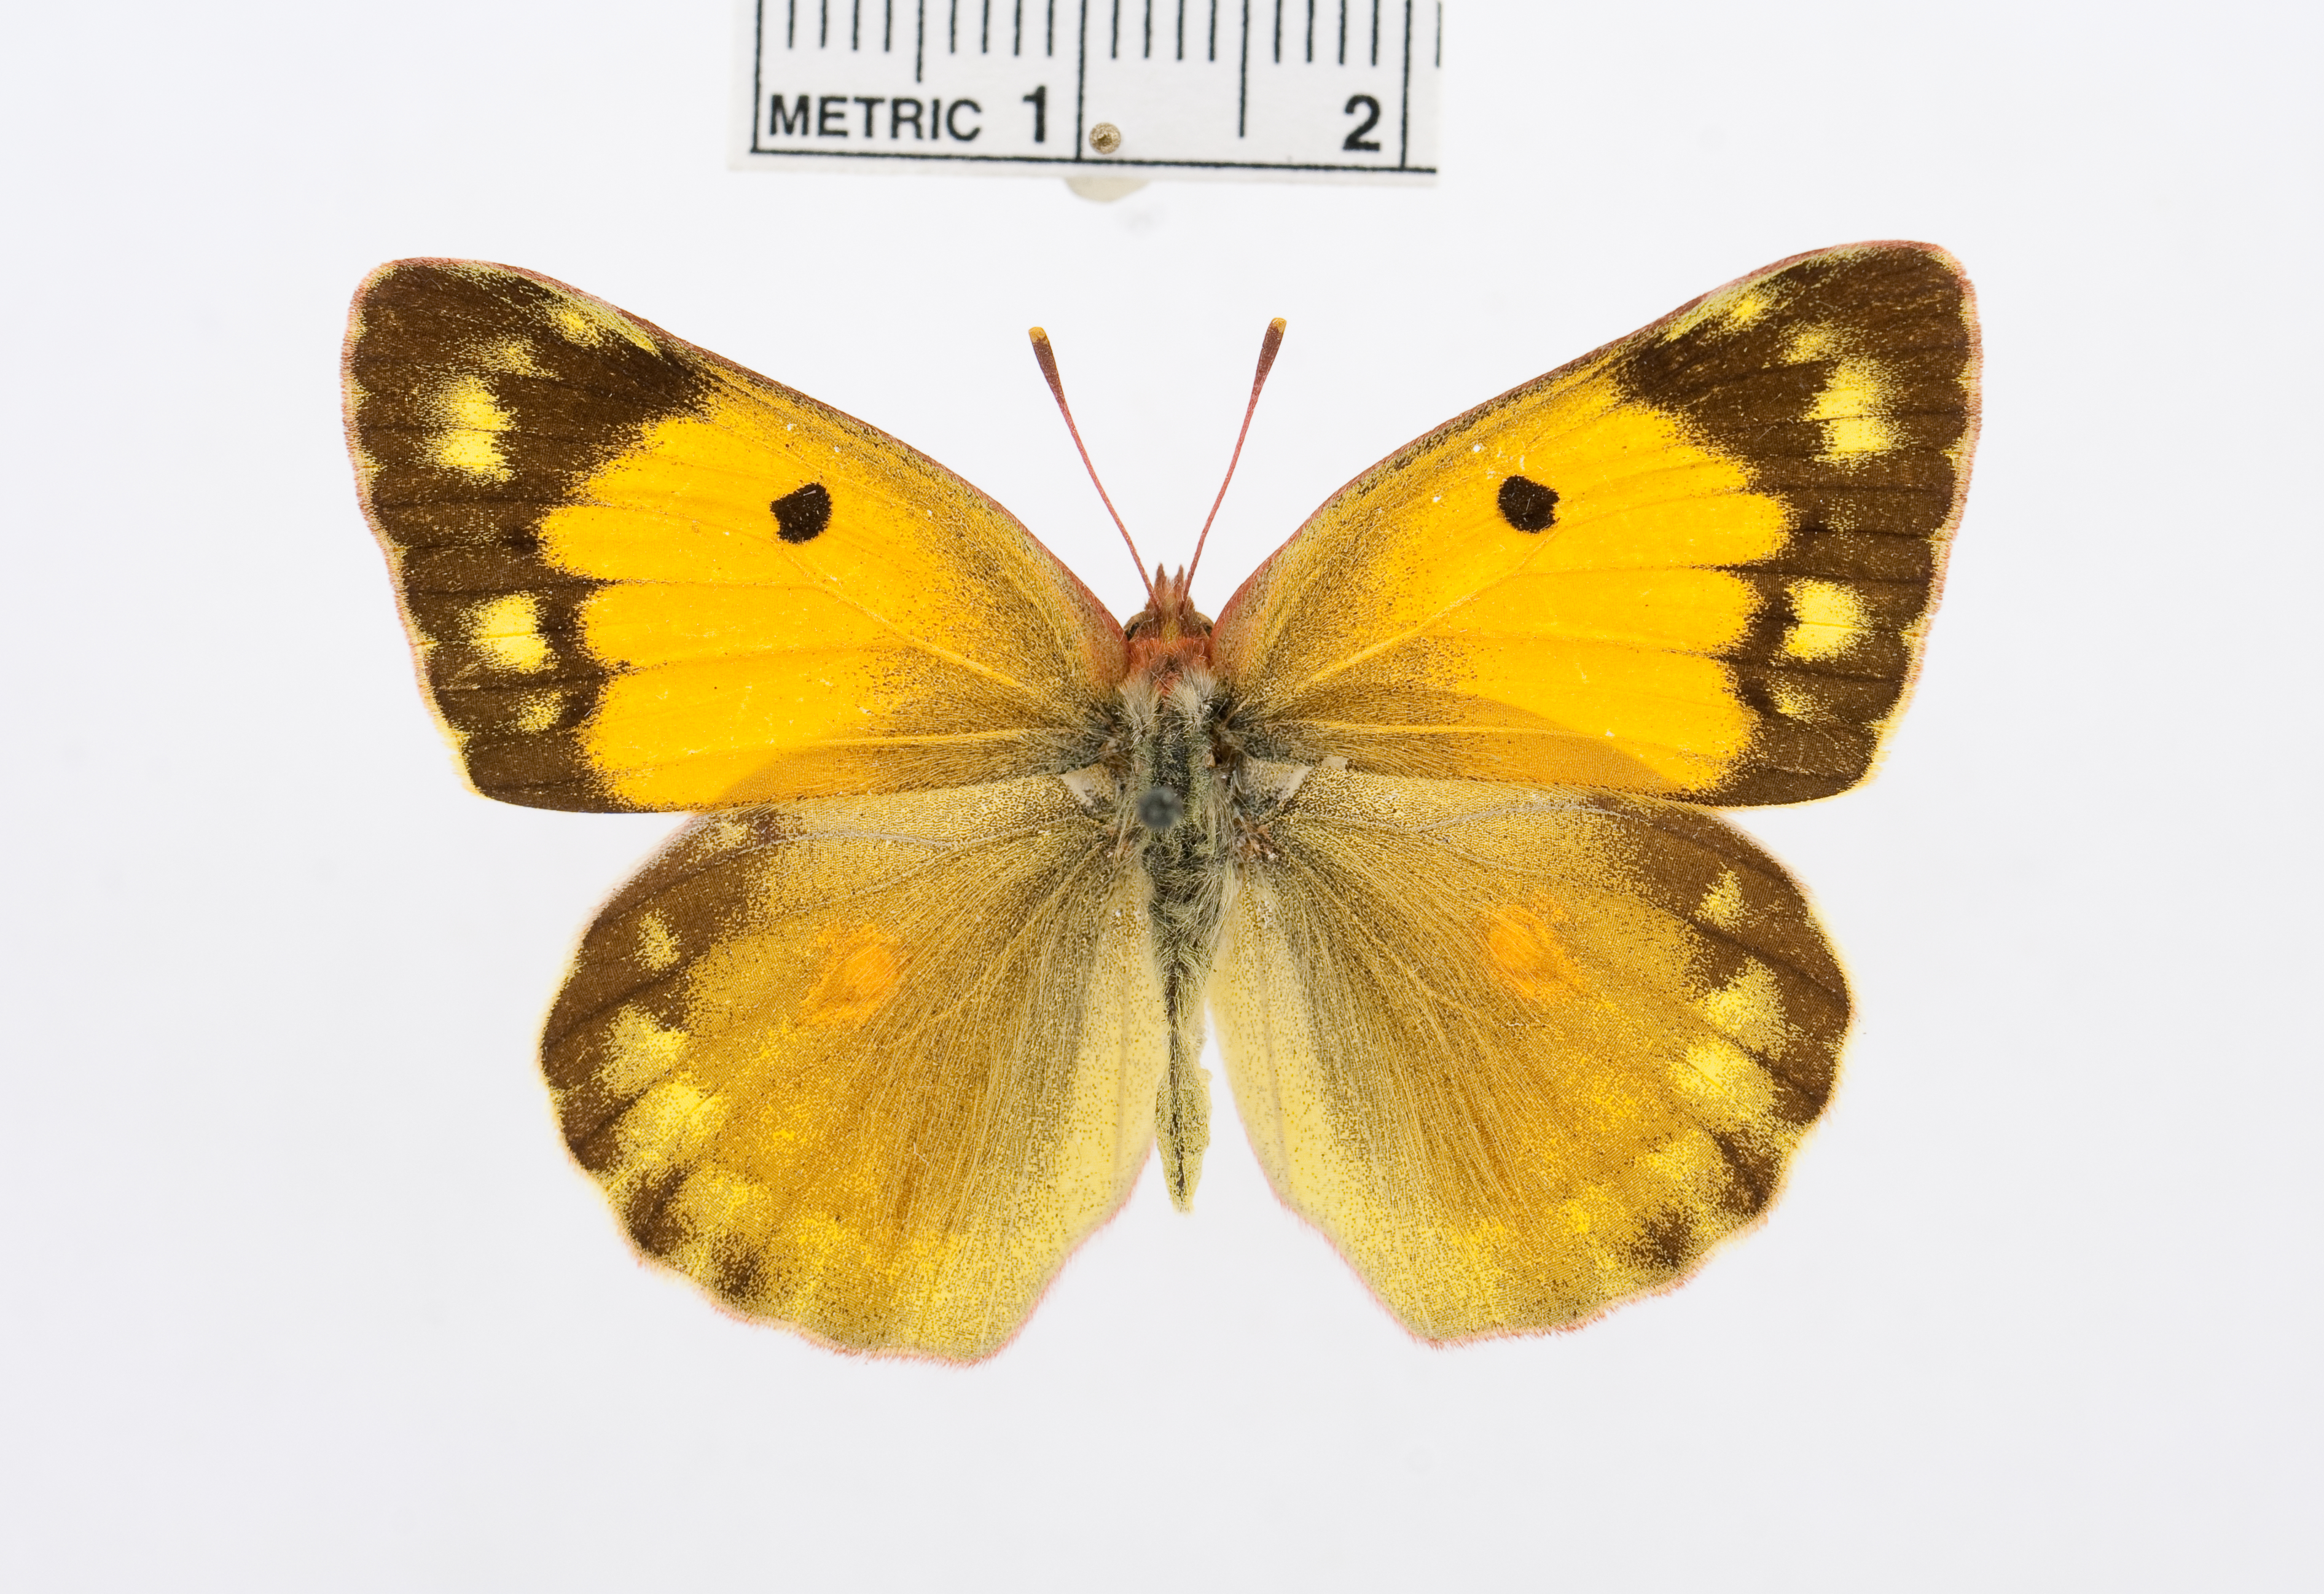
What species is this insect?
Colias fieldii
